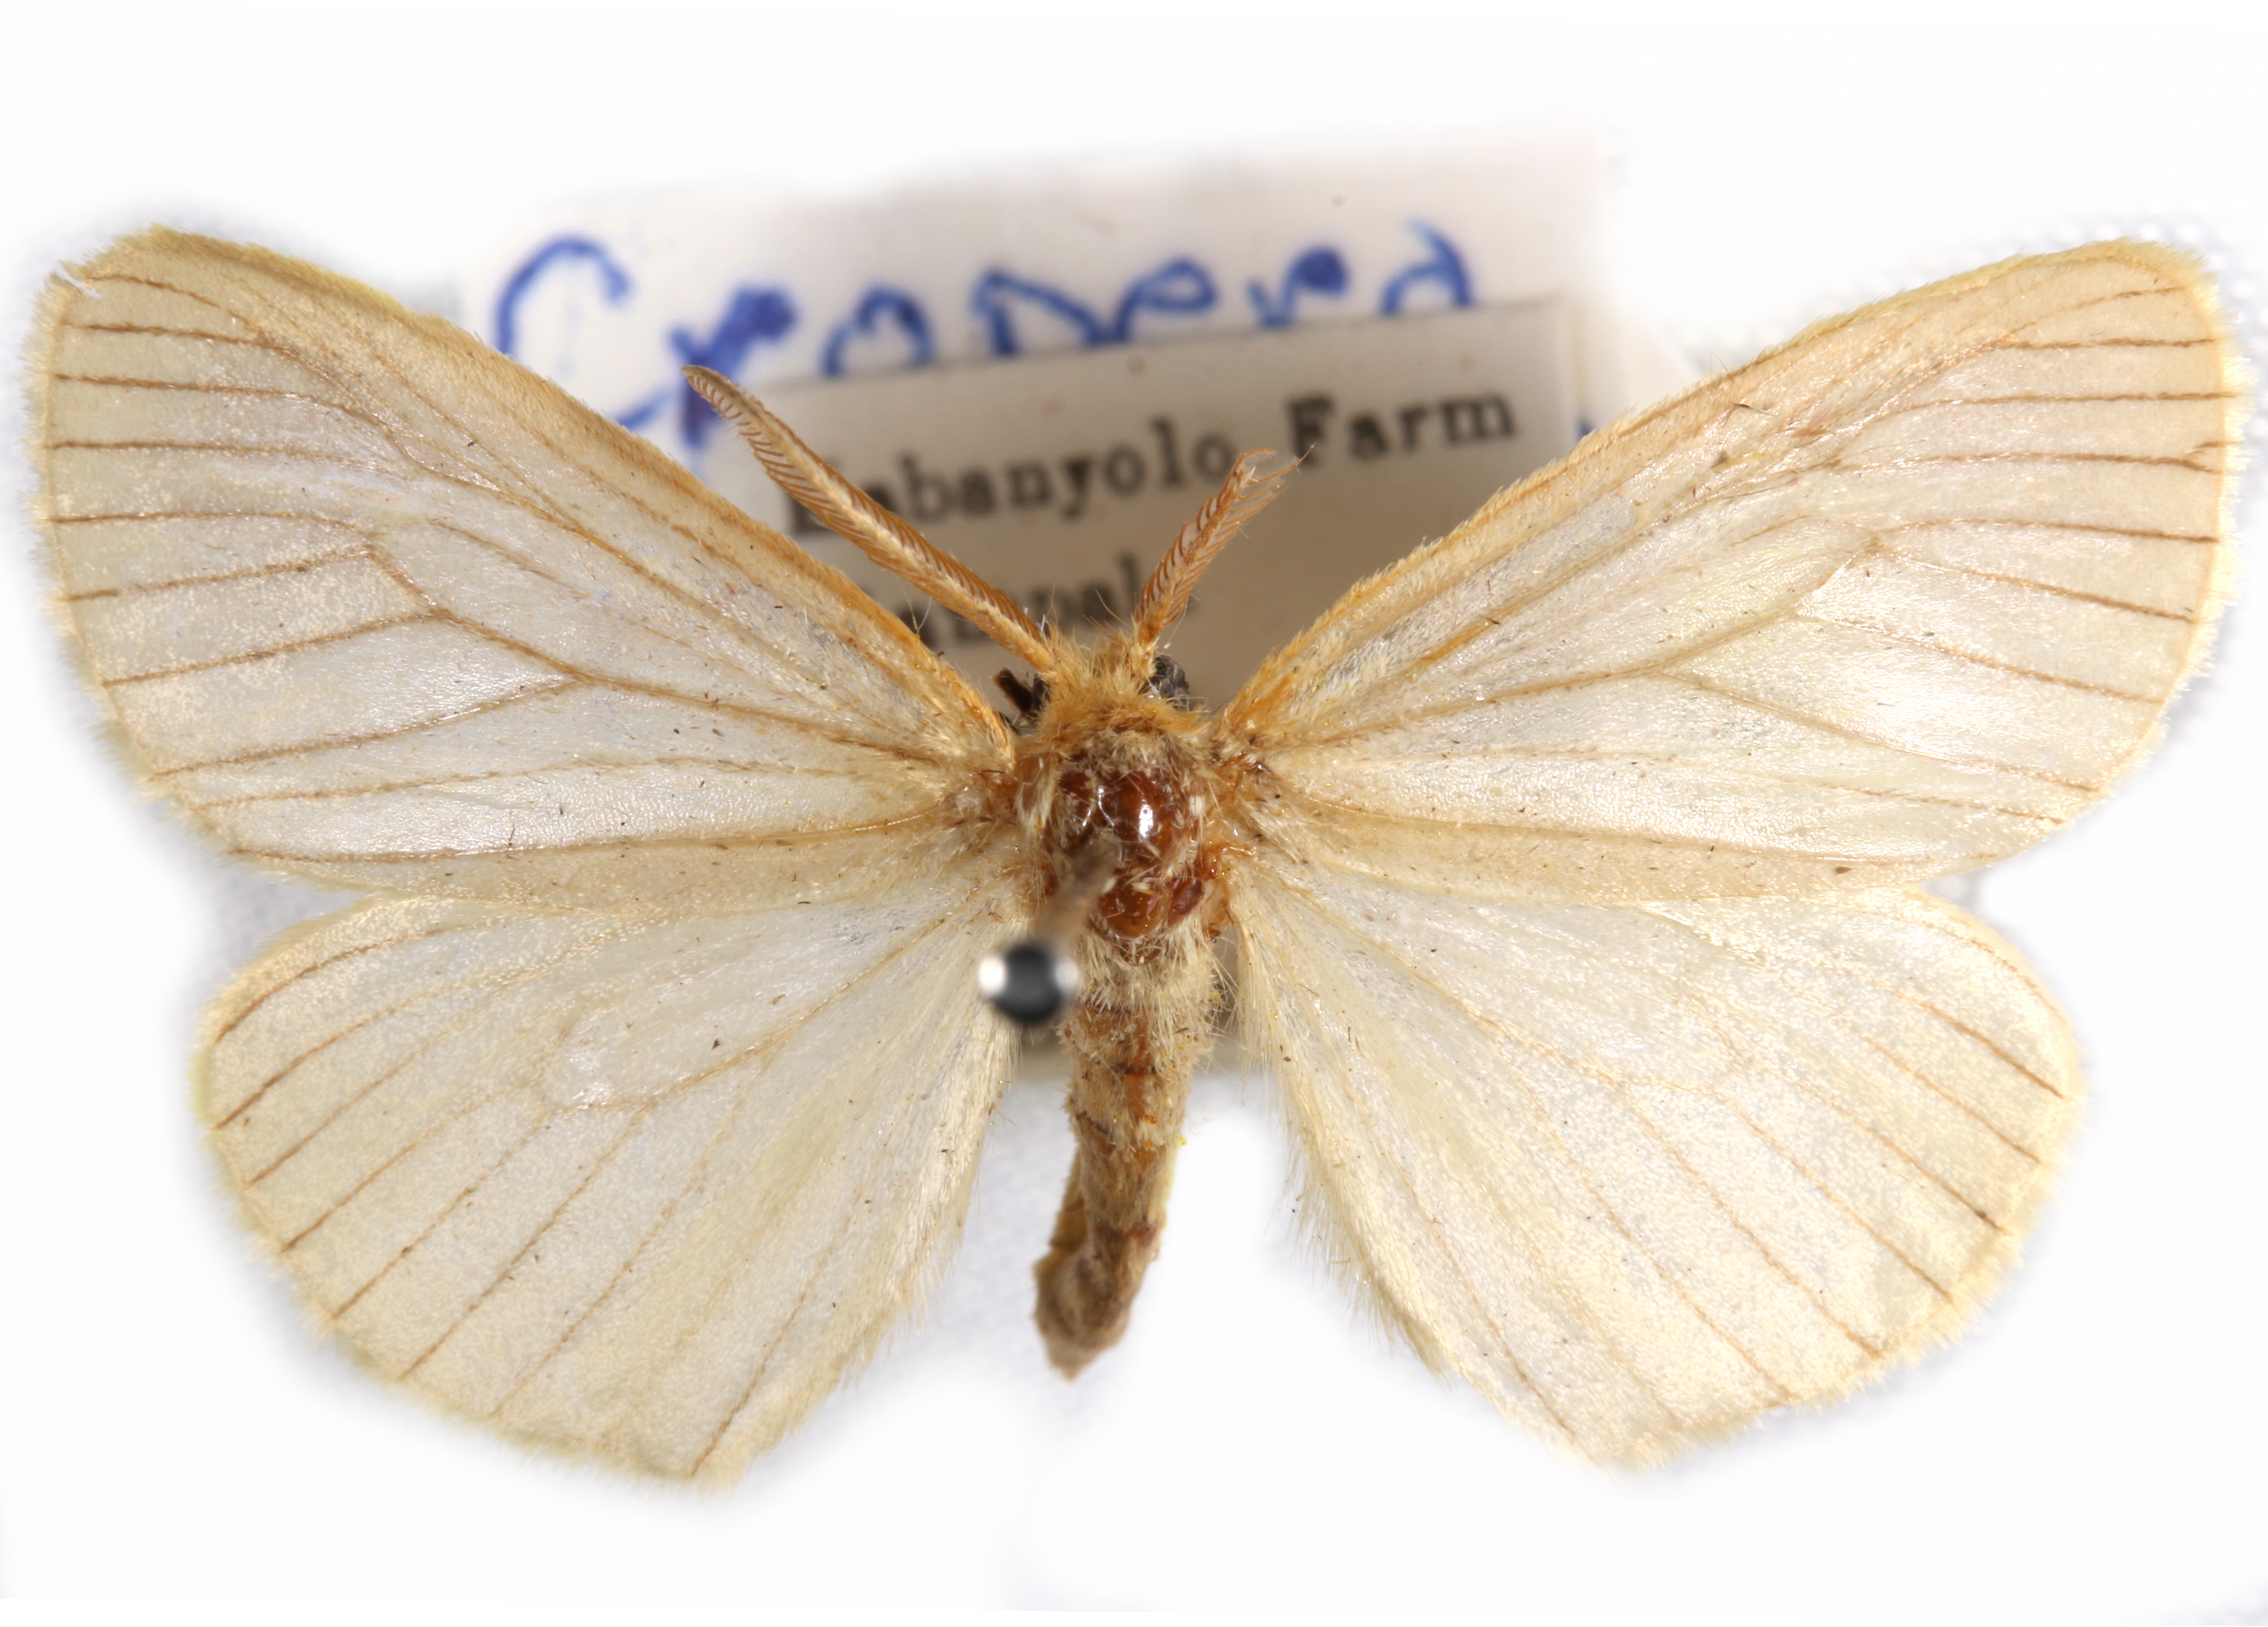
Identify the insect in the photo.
Cropera phlaeophlebia
